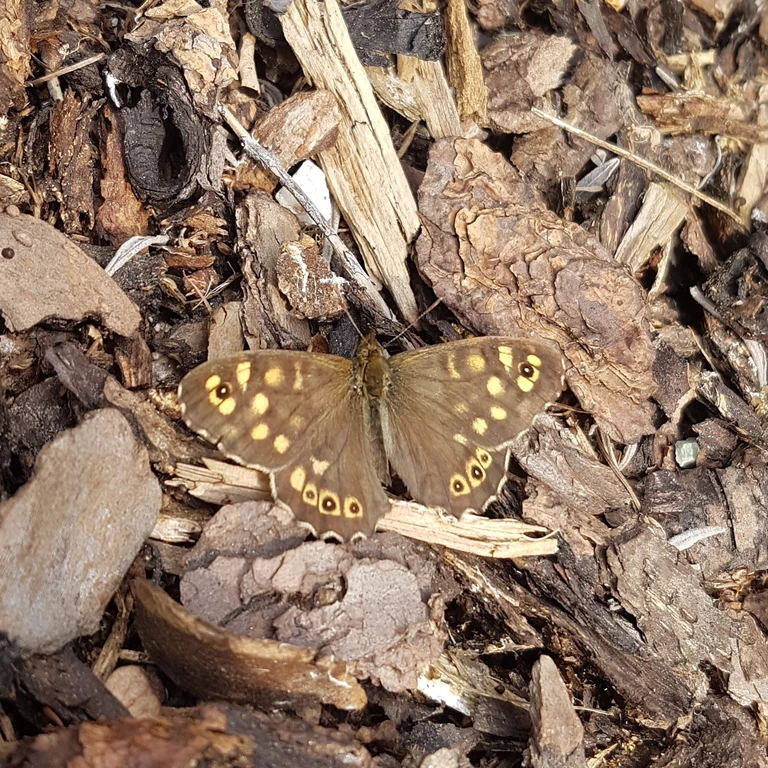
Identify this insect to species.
Pararge aegeria
